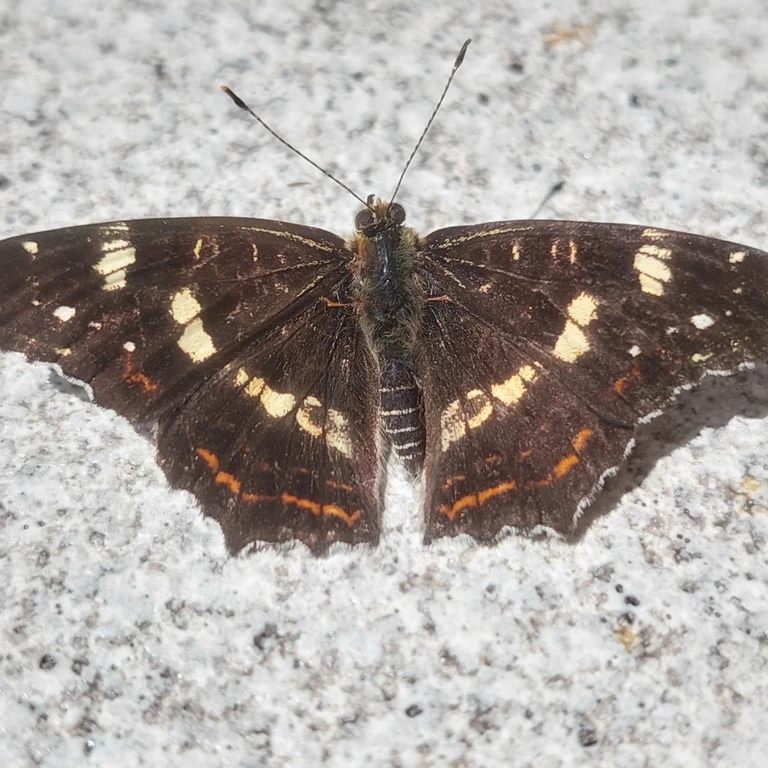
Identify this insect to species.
Araschnia levana
